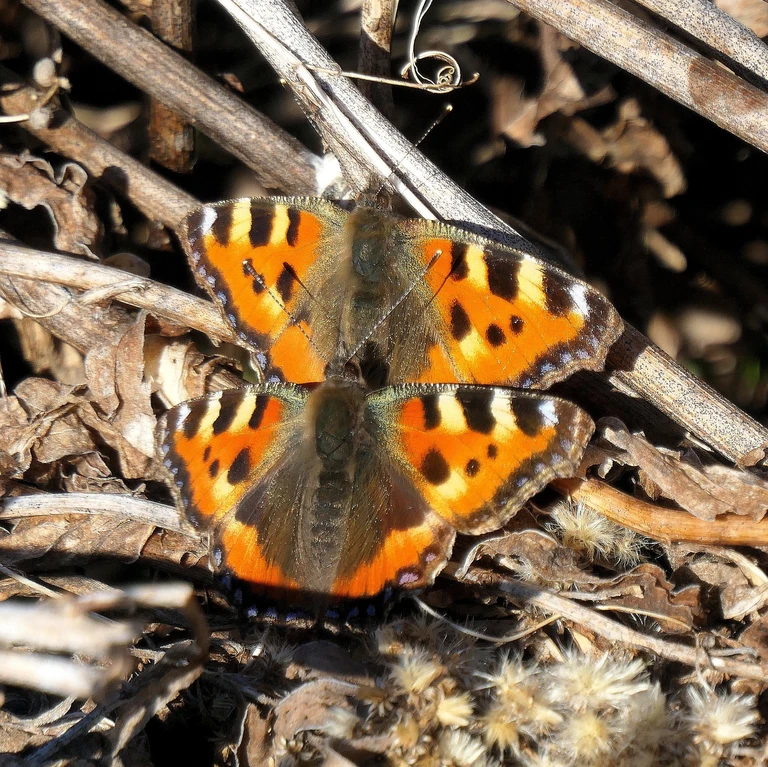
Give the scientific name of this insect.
Aglais urticae
